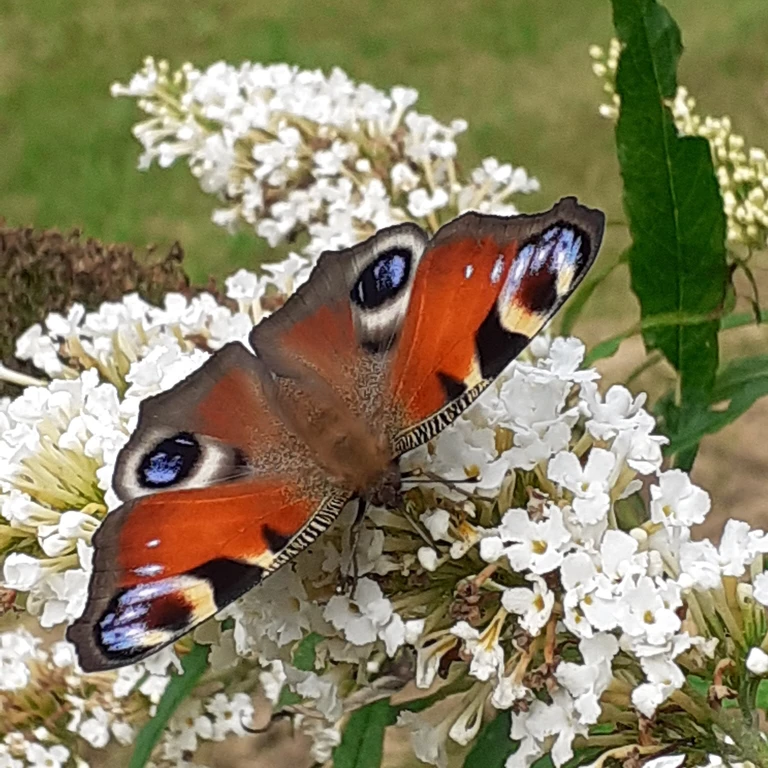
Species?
Aglais io
